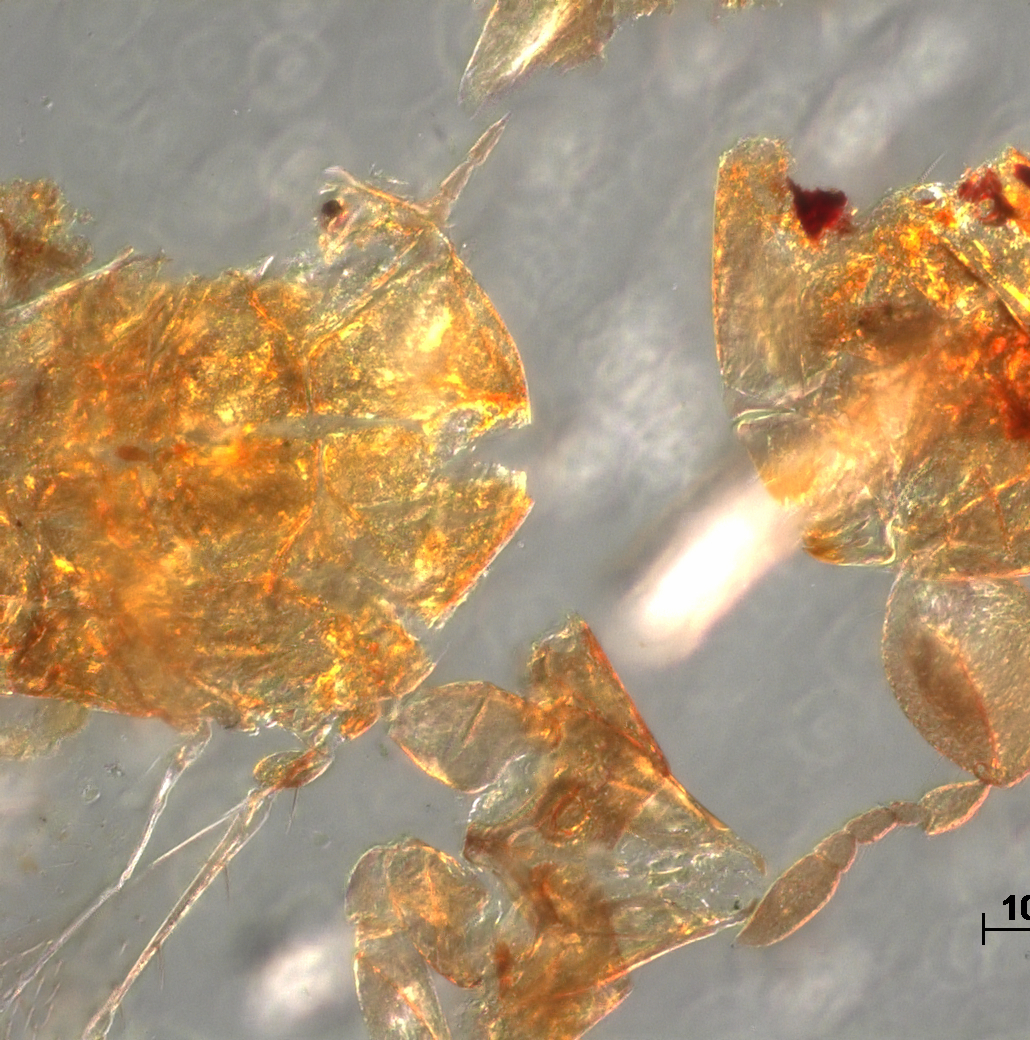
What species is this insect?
Tumidiscapus flavus
